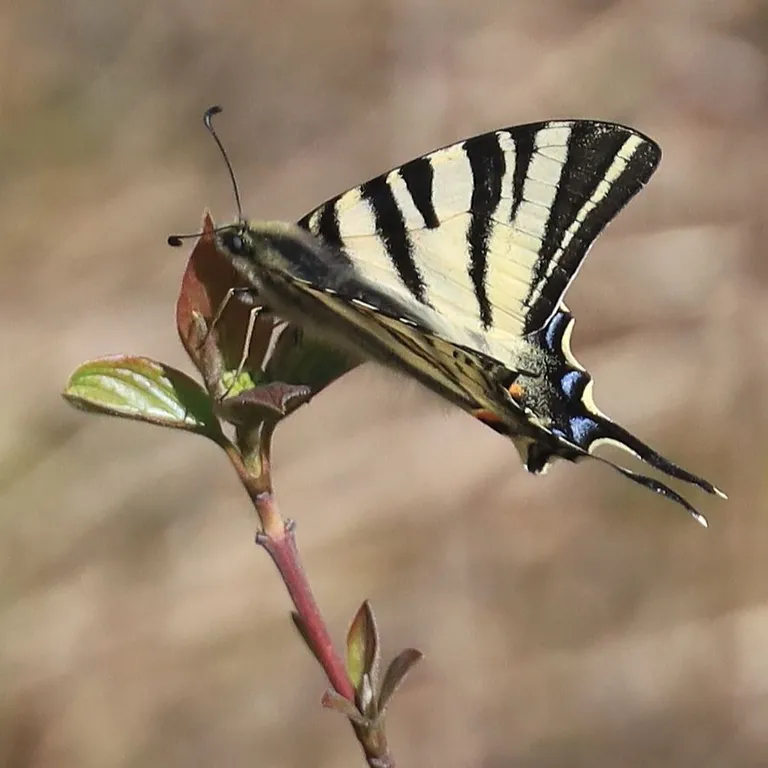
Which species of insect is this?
Iphiclides podalirius
